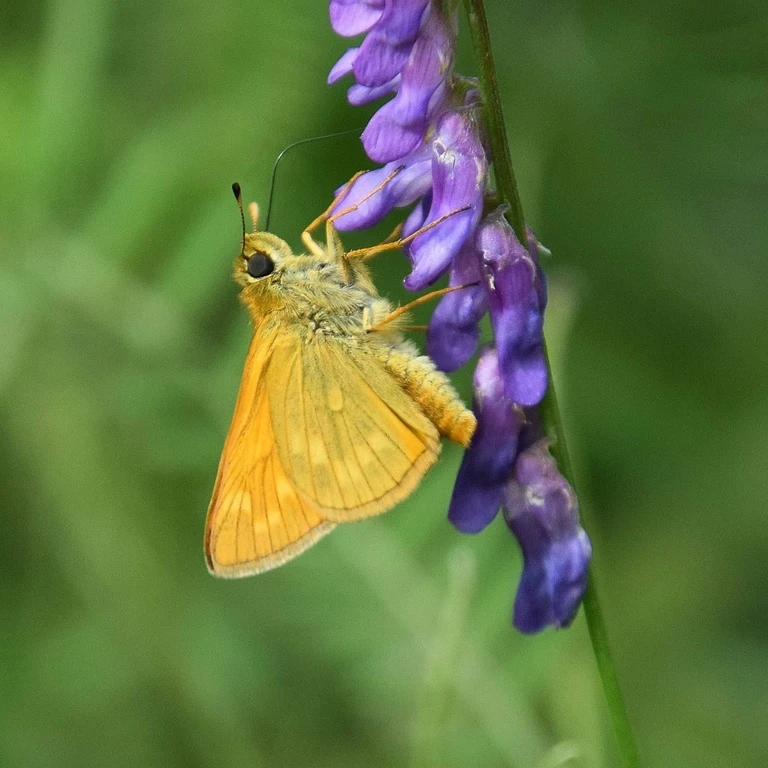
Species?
Ochlodes sylvanus (also Ochlodes venata)
